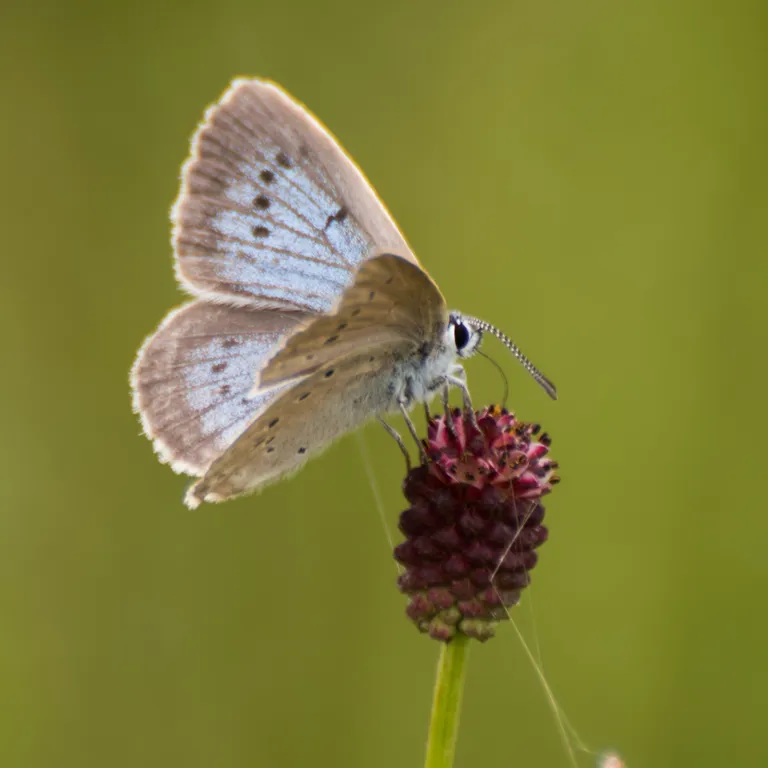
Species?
Phengaris teleius
